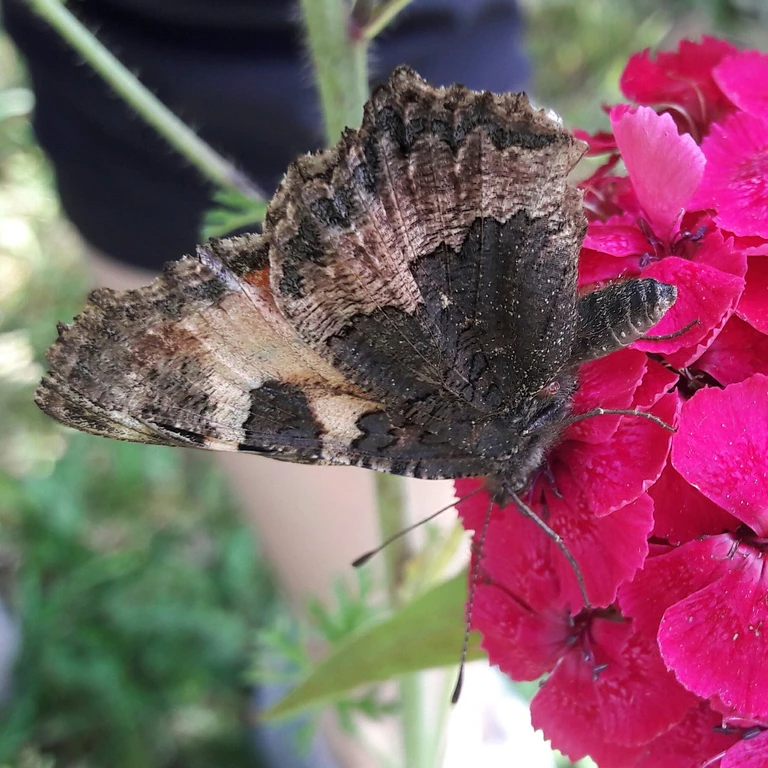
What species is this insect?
Aglais urticae
